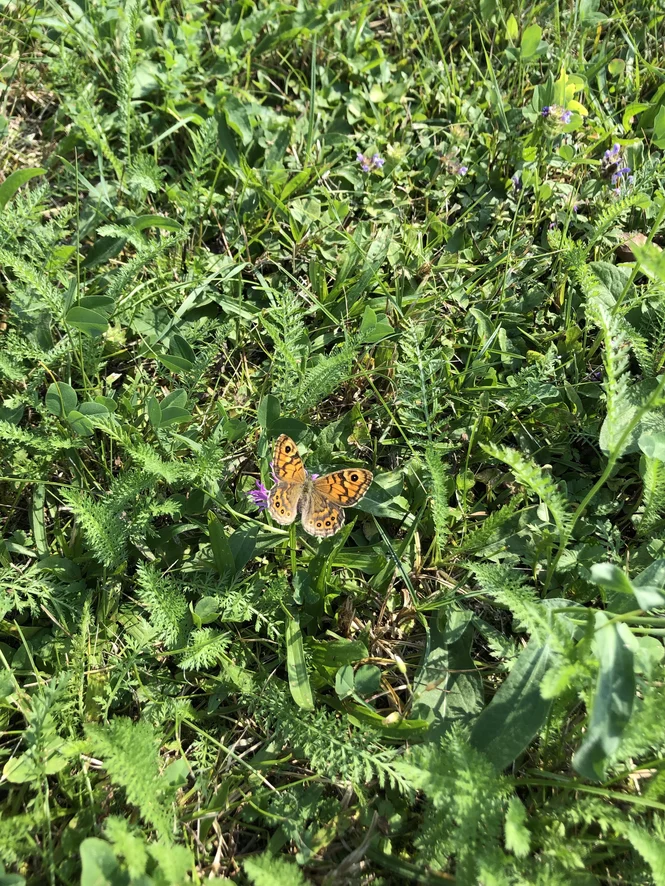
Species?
Lasiommata megera (also Pararge megera)
